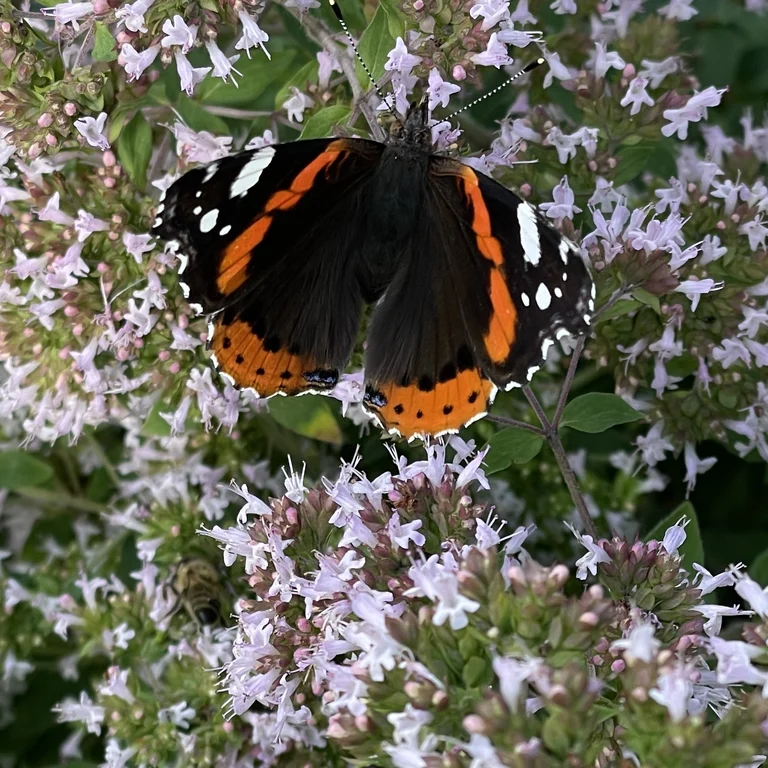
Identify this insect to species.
Vanessa atalanta
